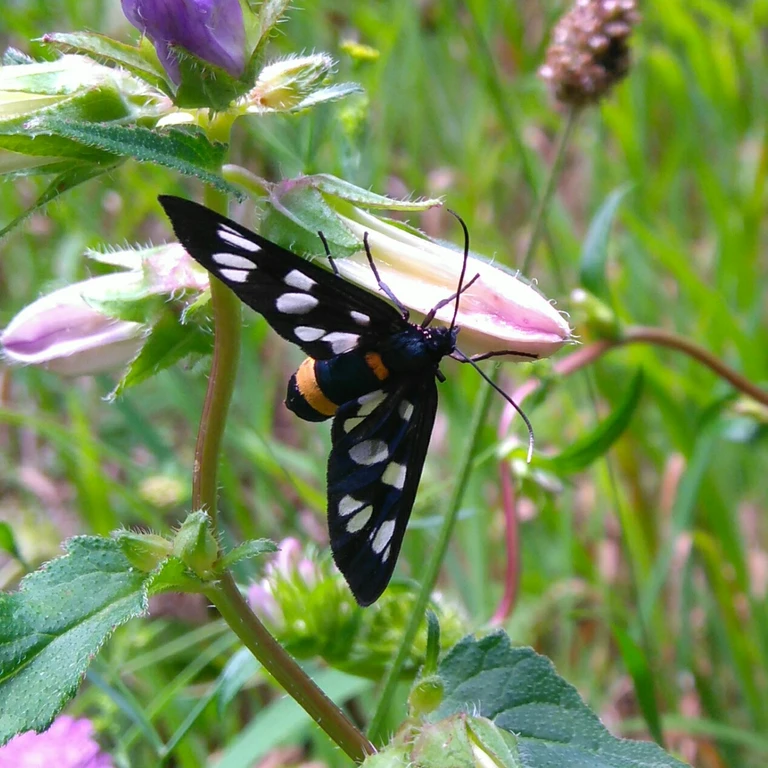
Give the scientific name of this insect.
Amata phegea
